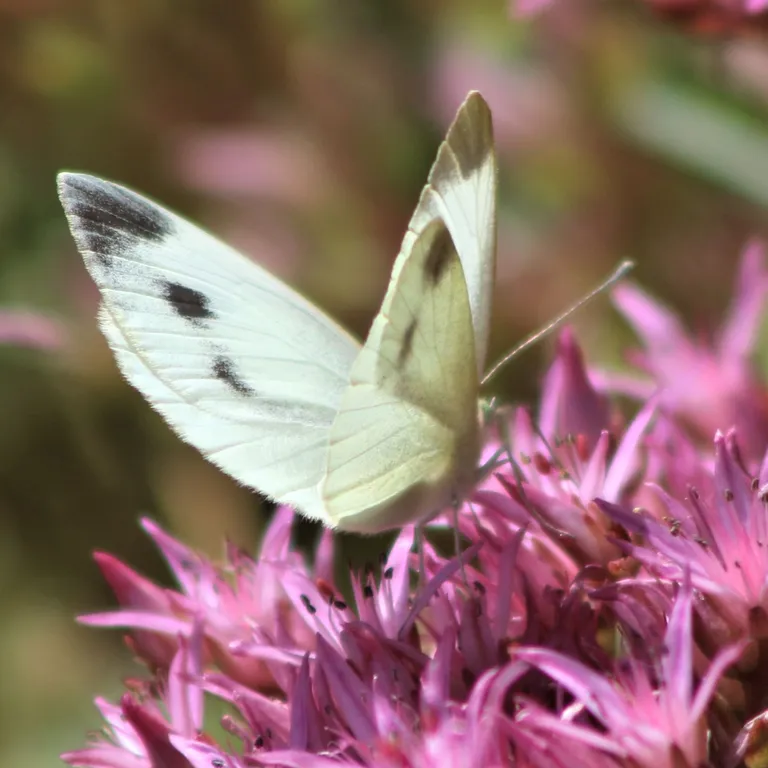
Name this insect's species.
Pieris mannii
